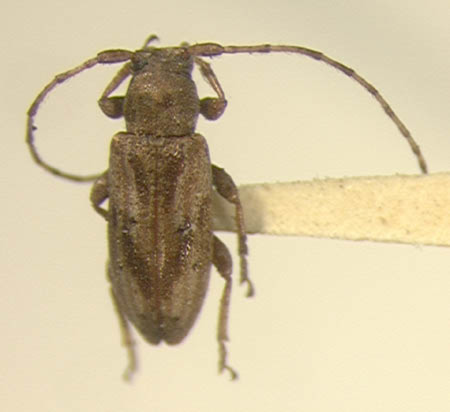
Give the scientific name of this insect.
Acrepidopterum minutum
